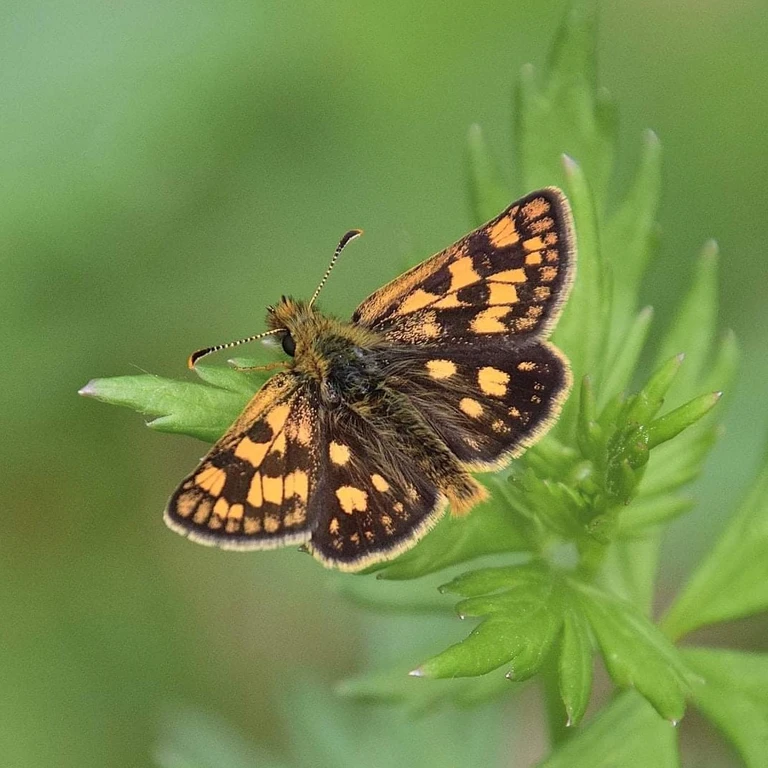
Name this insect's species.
Carterocephalus palaemon
